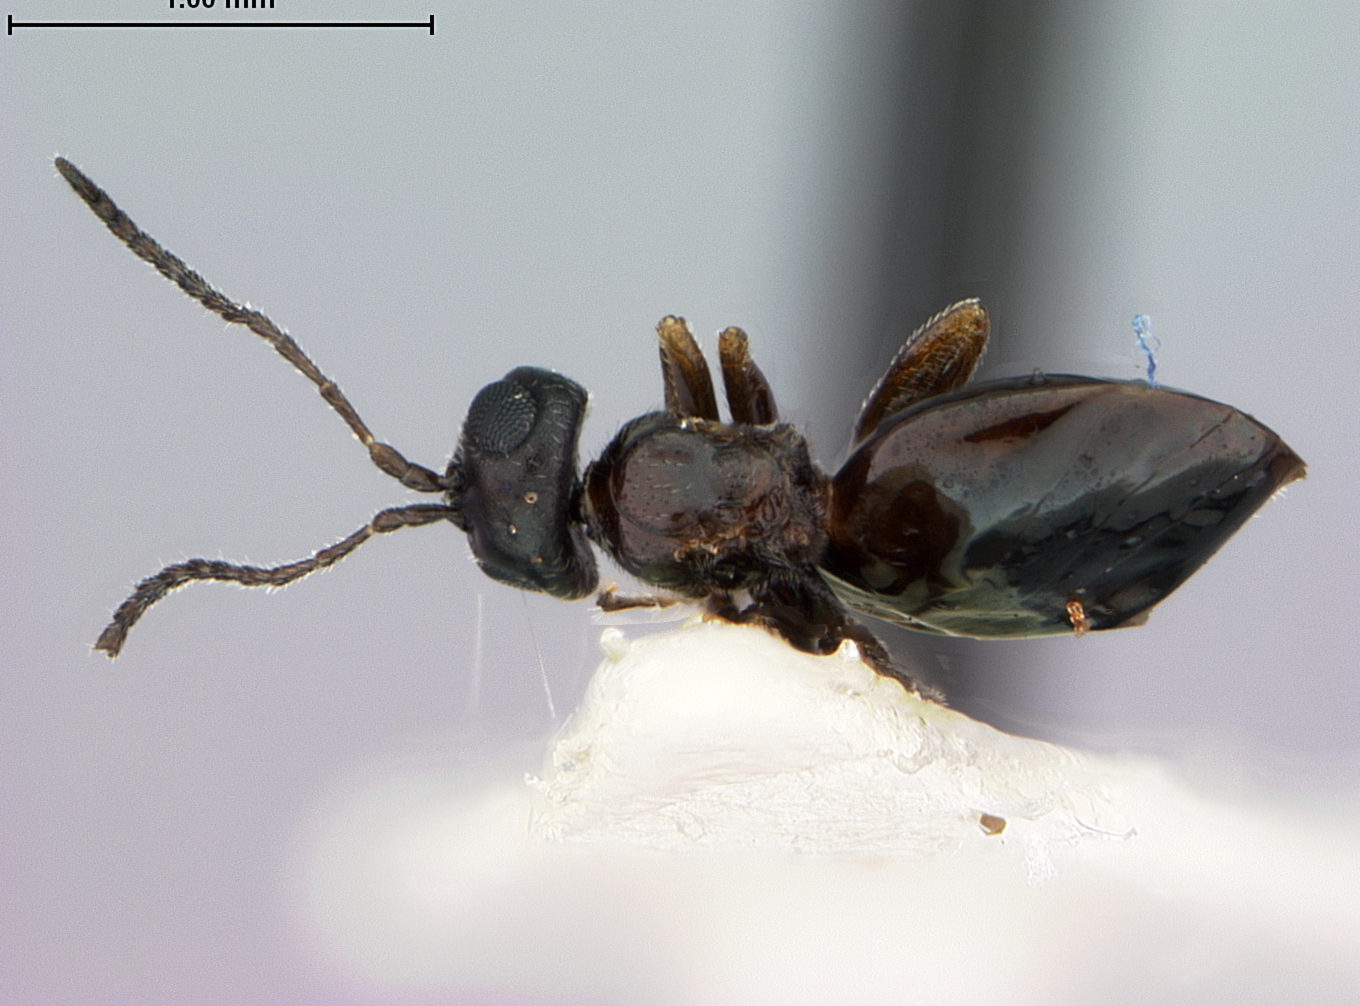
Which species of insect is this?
Euxystotera campanulatum
